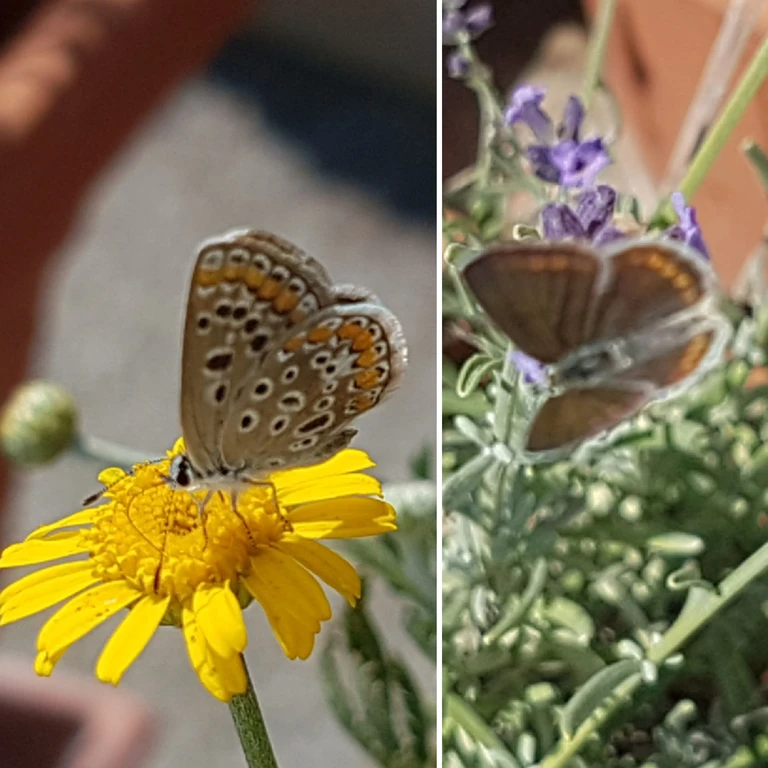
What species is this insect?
Polyommatus icarus
